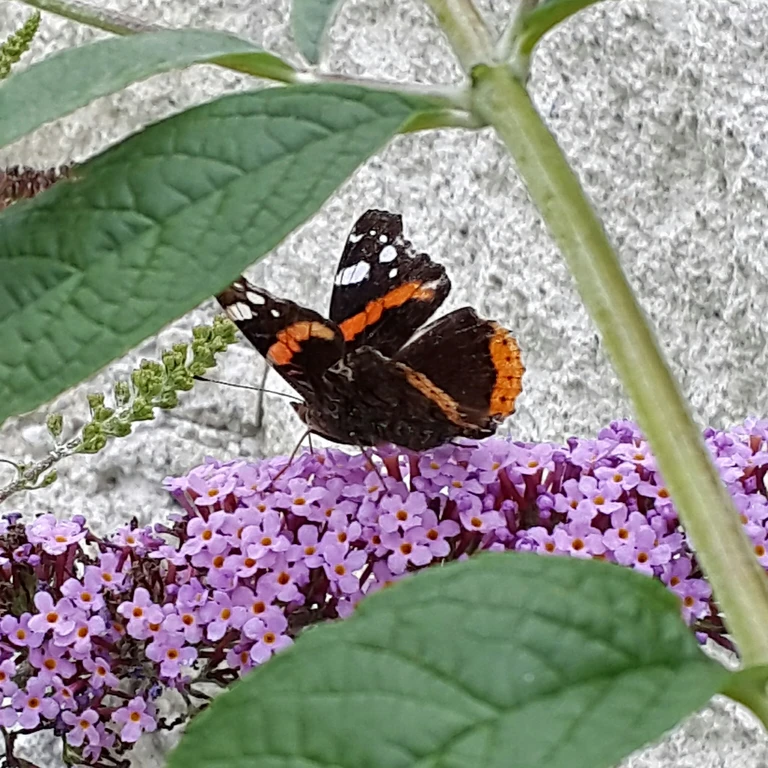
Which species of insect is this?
Vanessa atalanta
